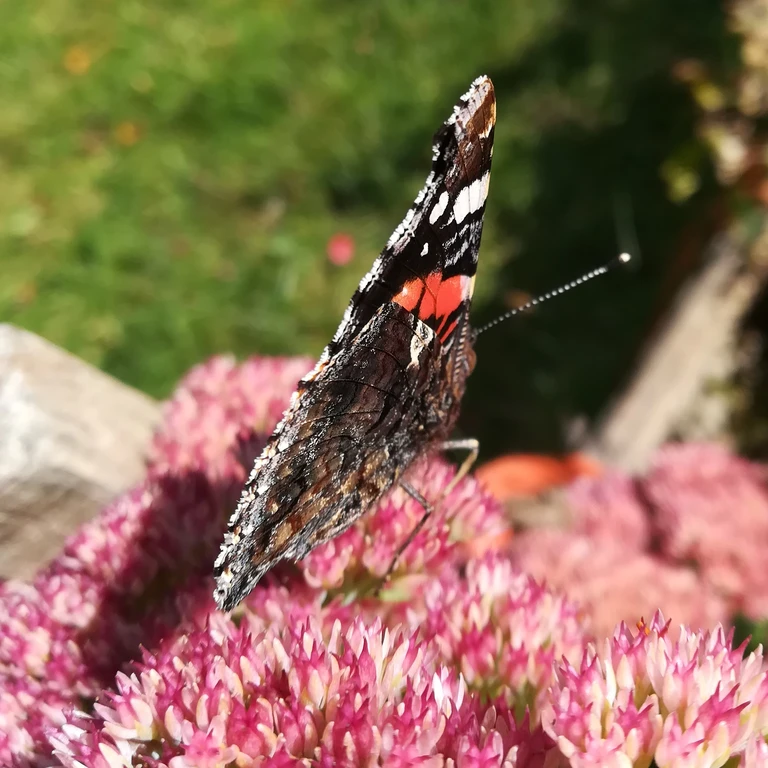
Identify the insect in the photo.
Vanessa atalanta
